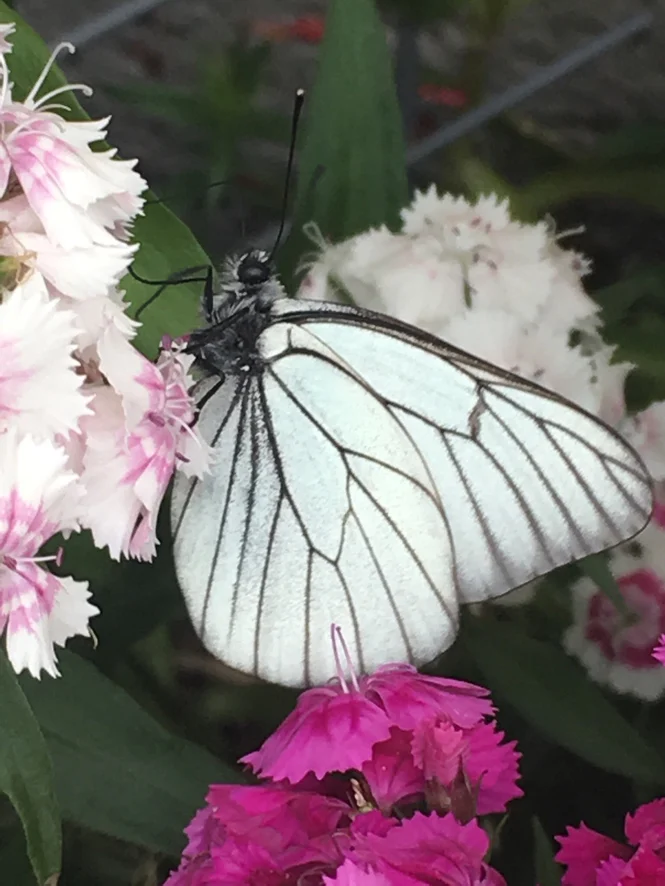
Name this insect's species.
Aporia crataegi
